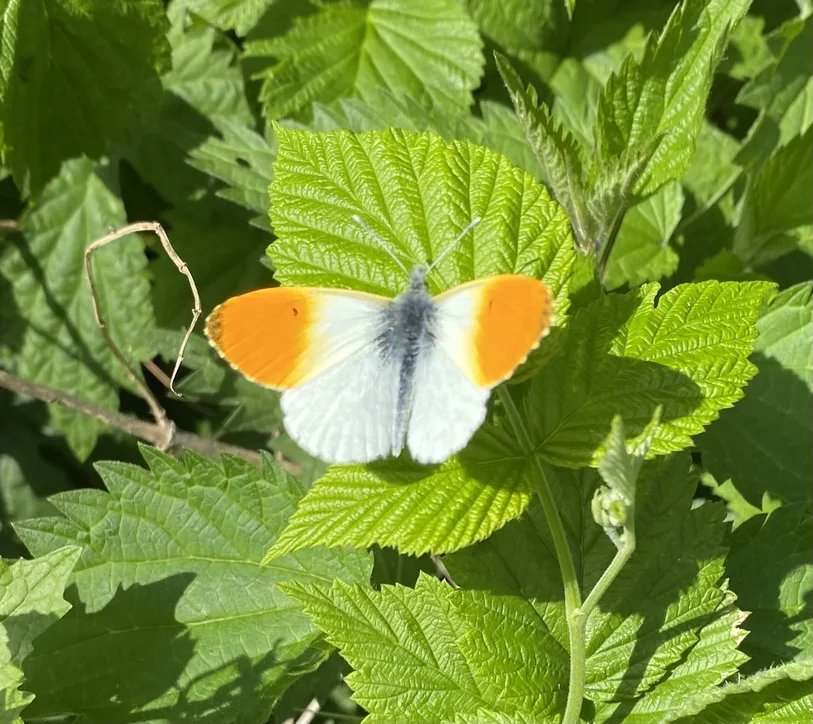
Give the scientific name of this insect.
Anthocharis cardamines
